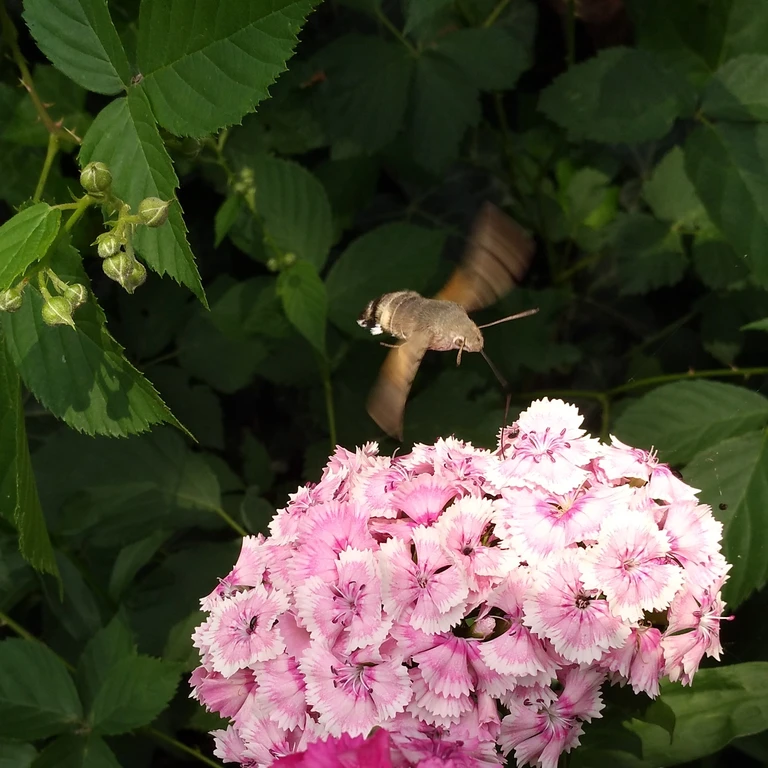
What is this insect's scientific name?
Macroglossum stellatarum
